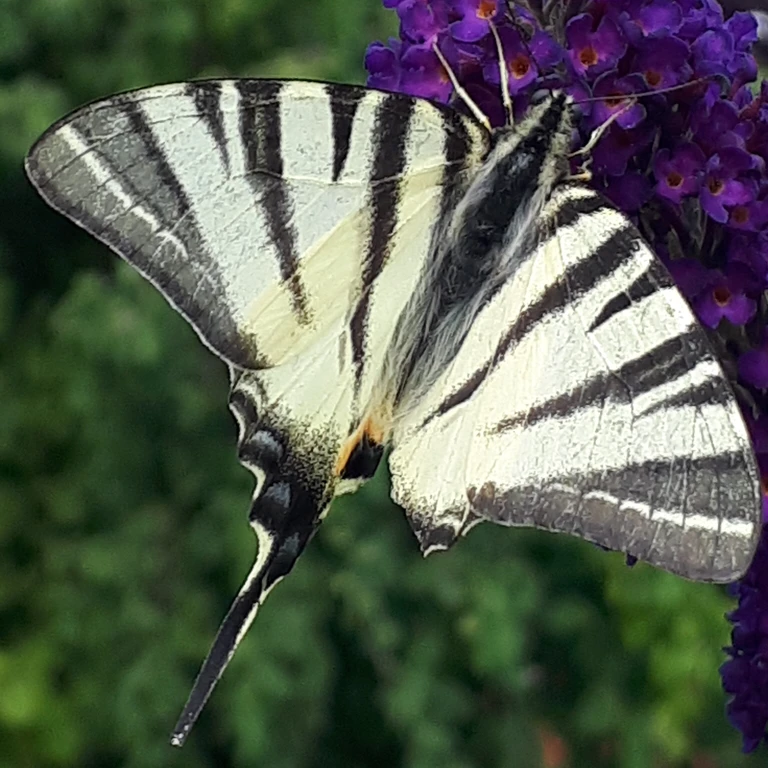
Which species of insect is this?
Iphiclides podalirius
